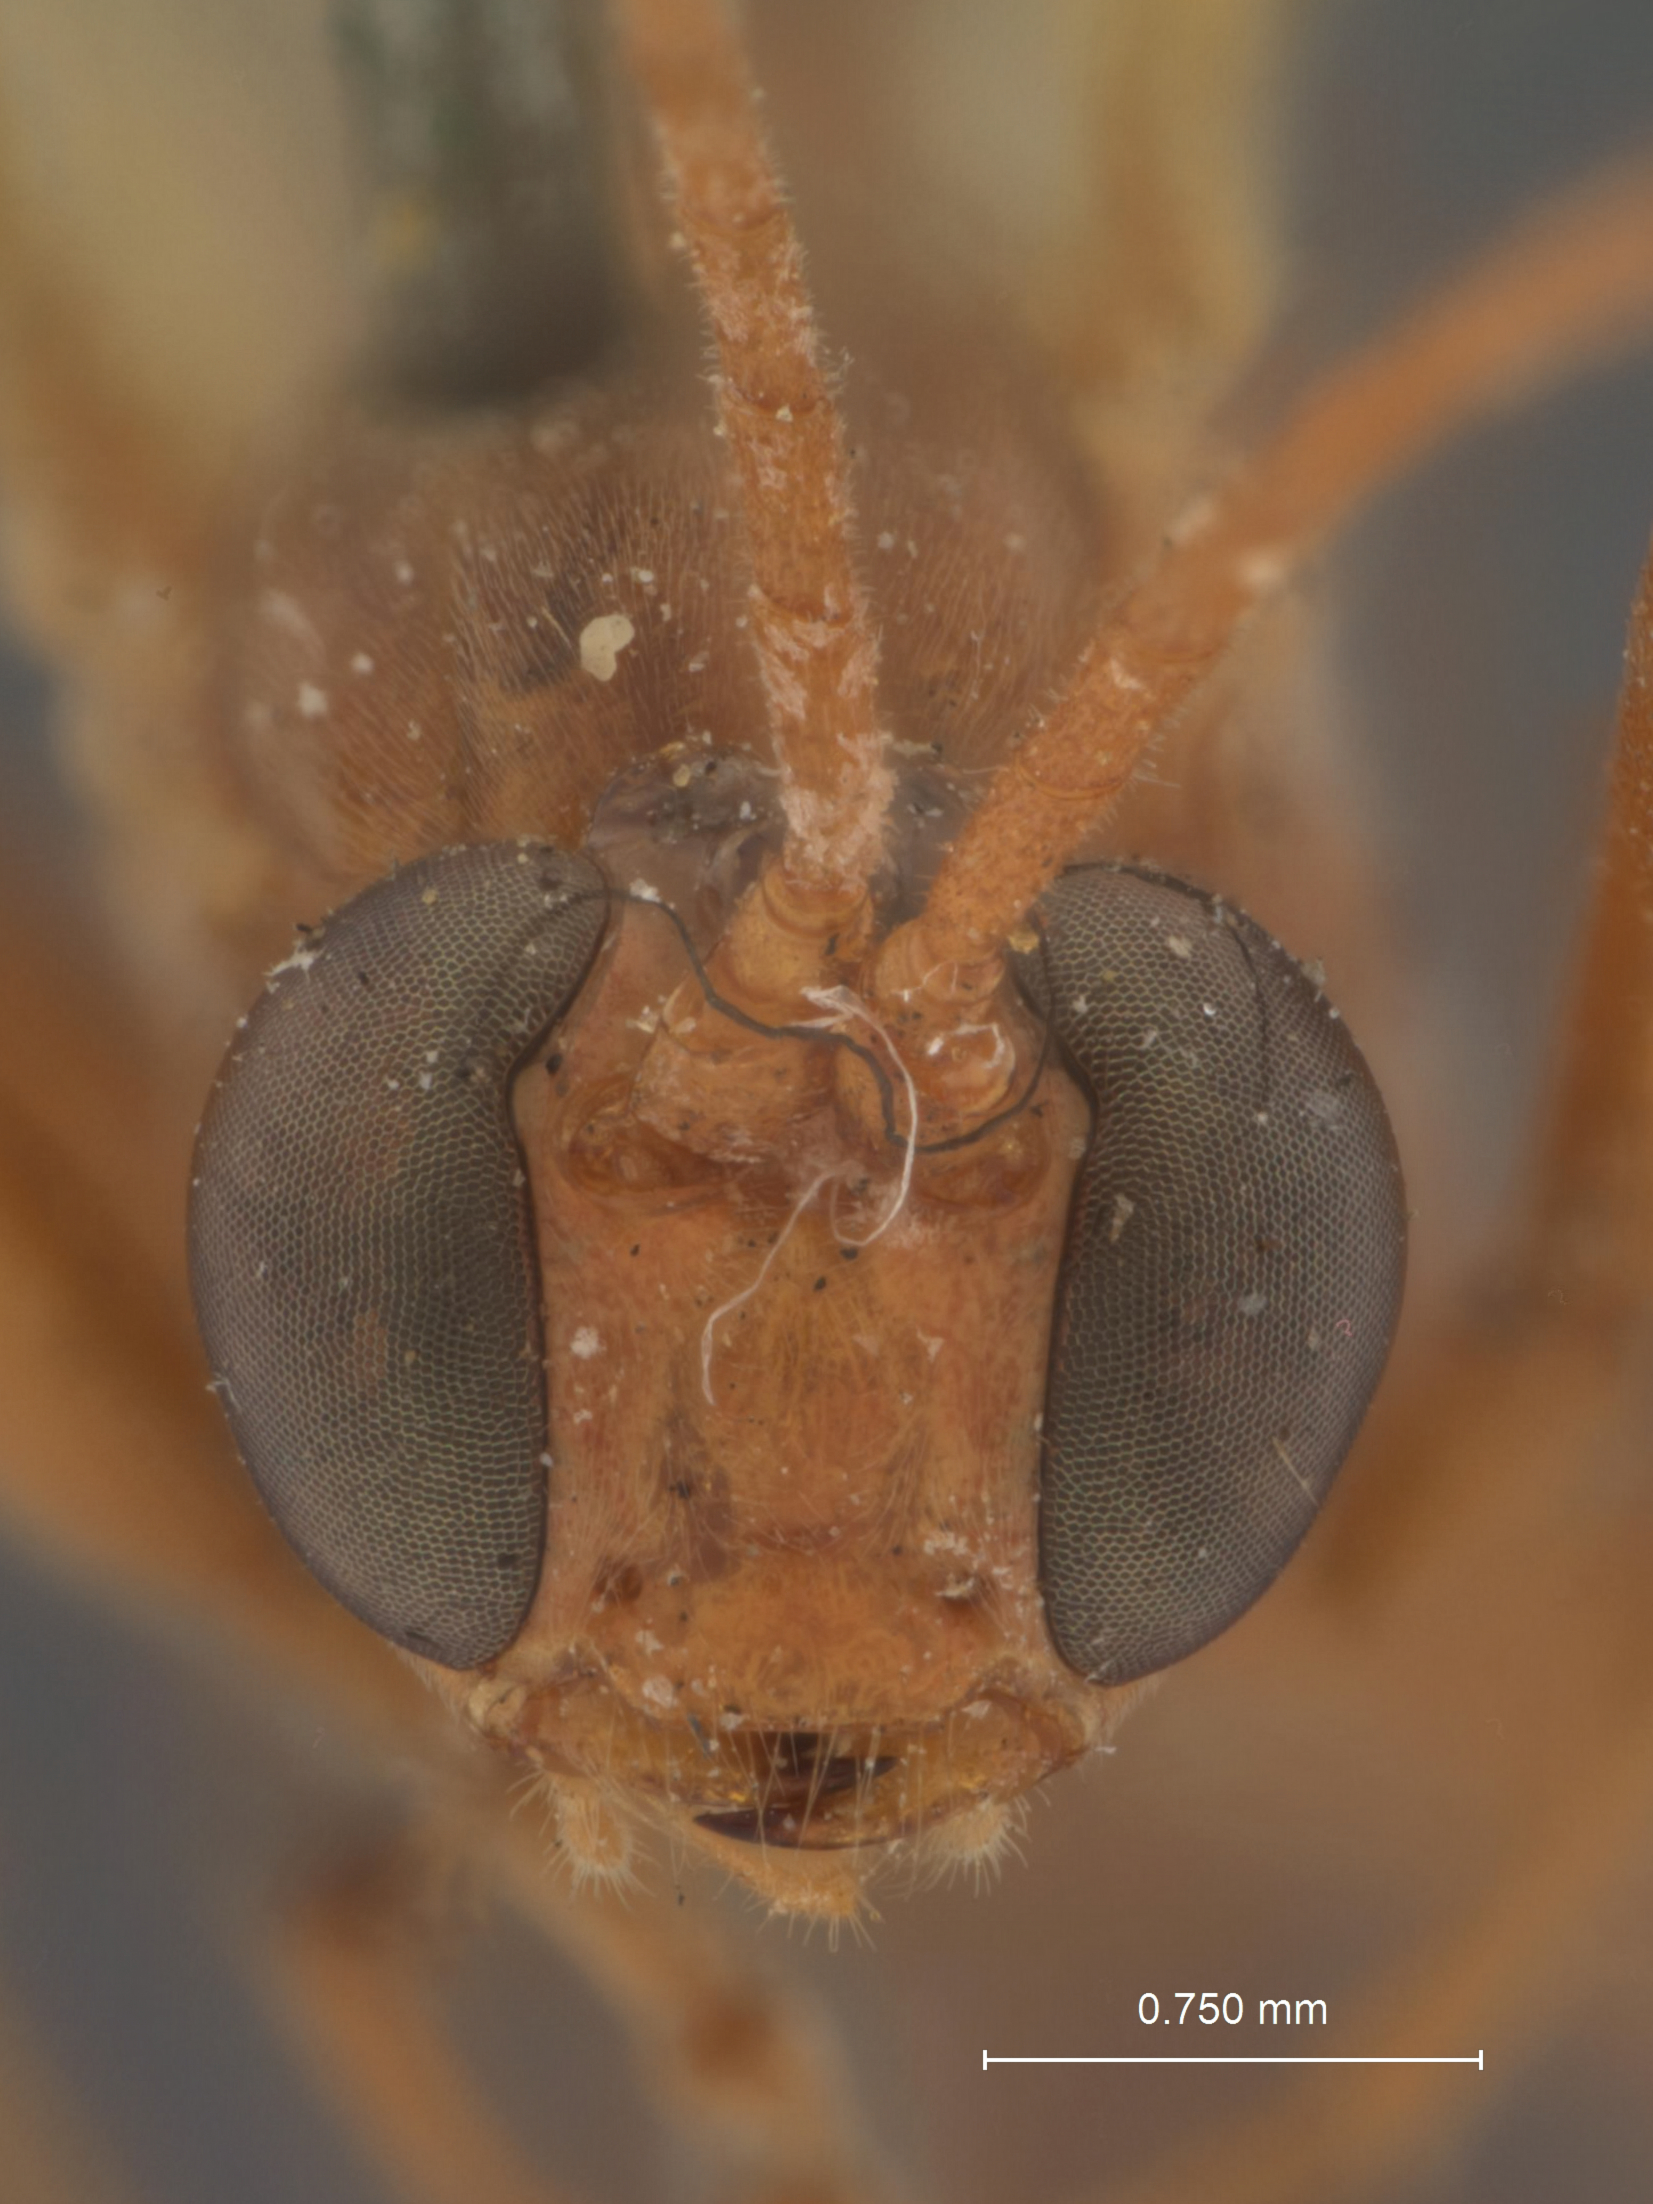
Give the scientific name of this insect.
Parabates crassus
